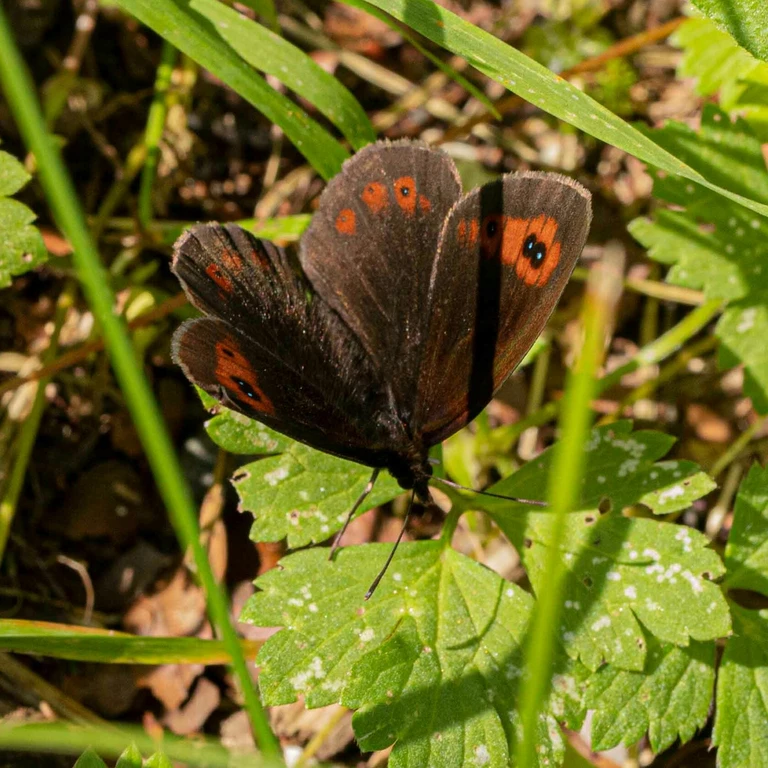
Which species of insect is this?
Erebia aethiops
